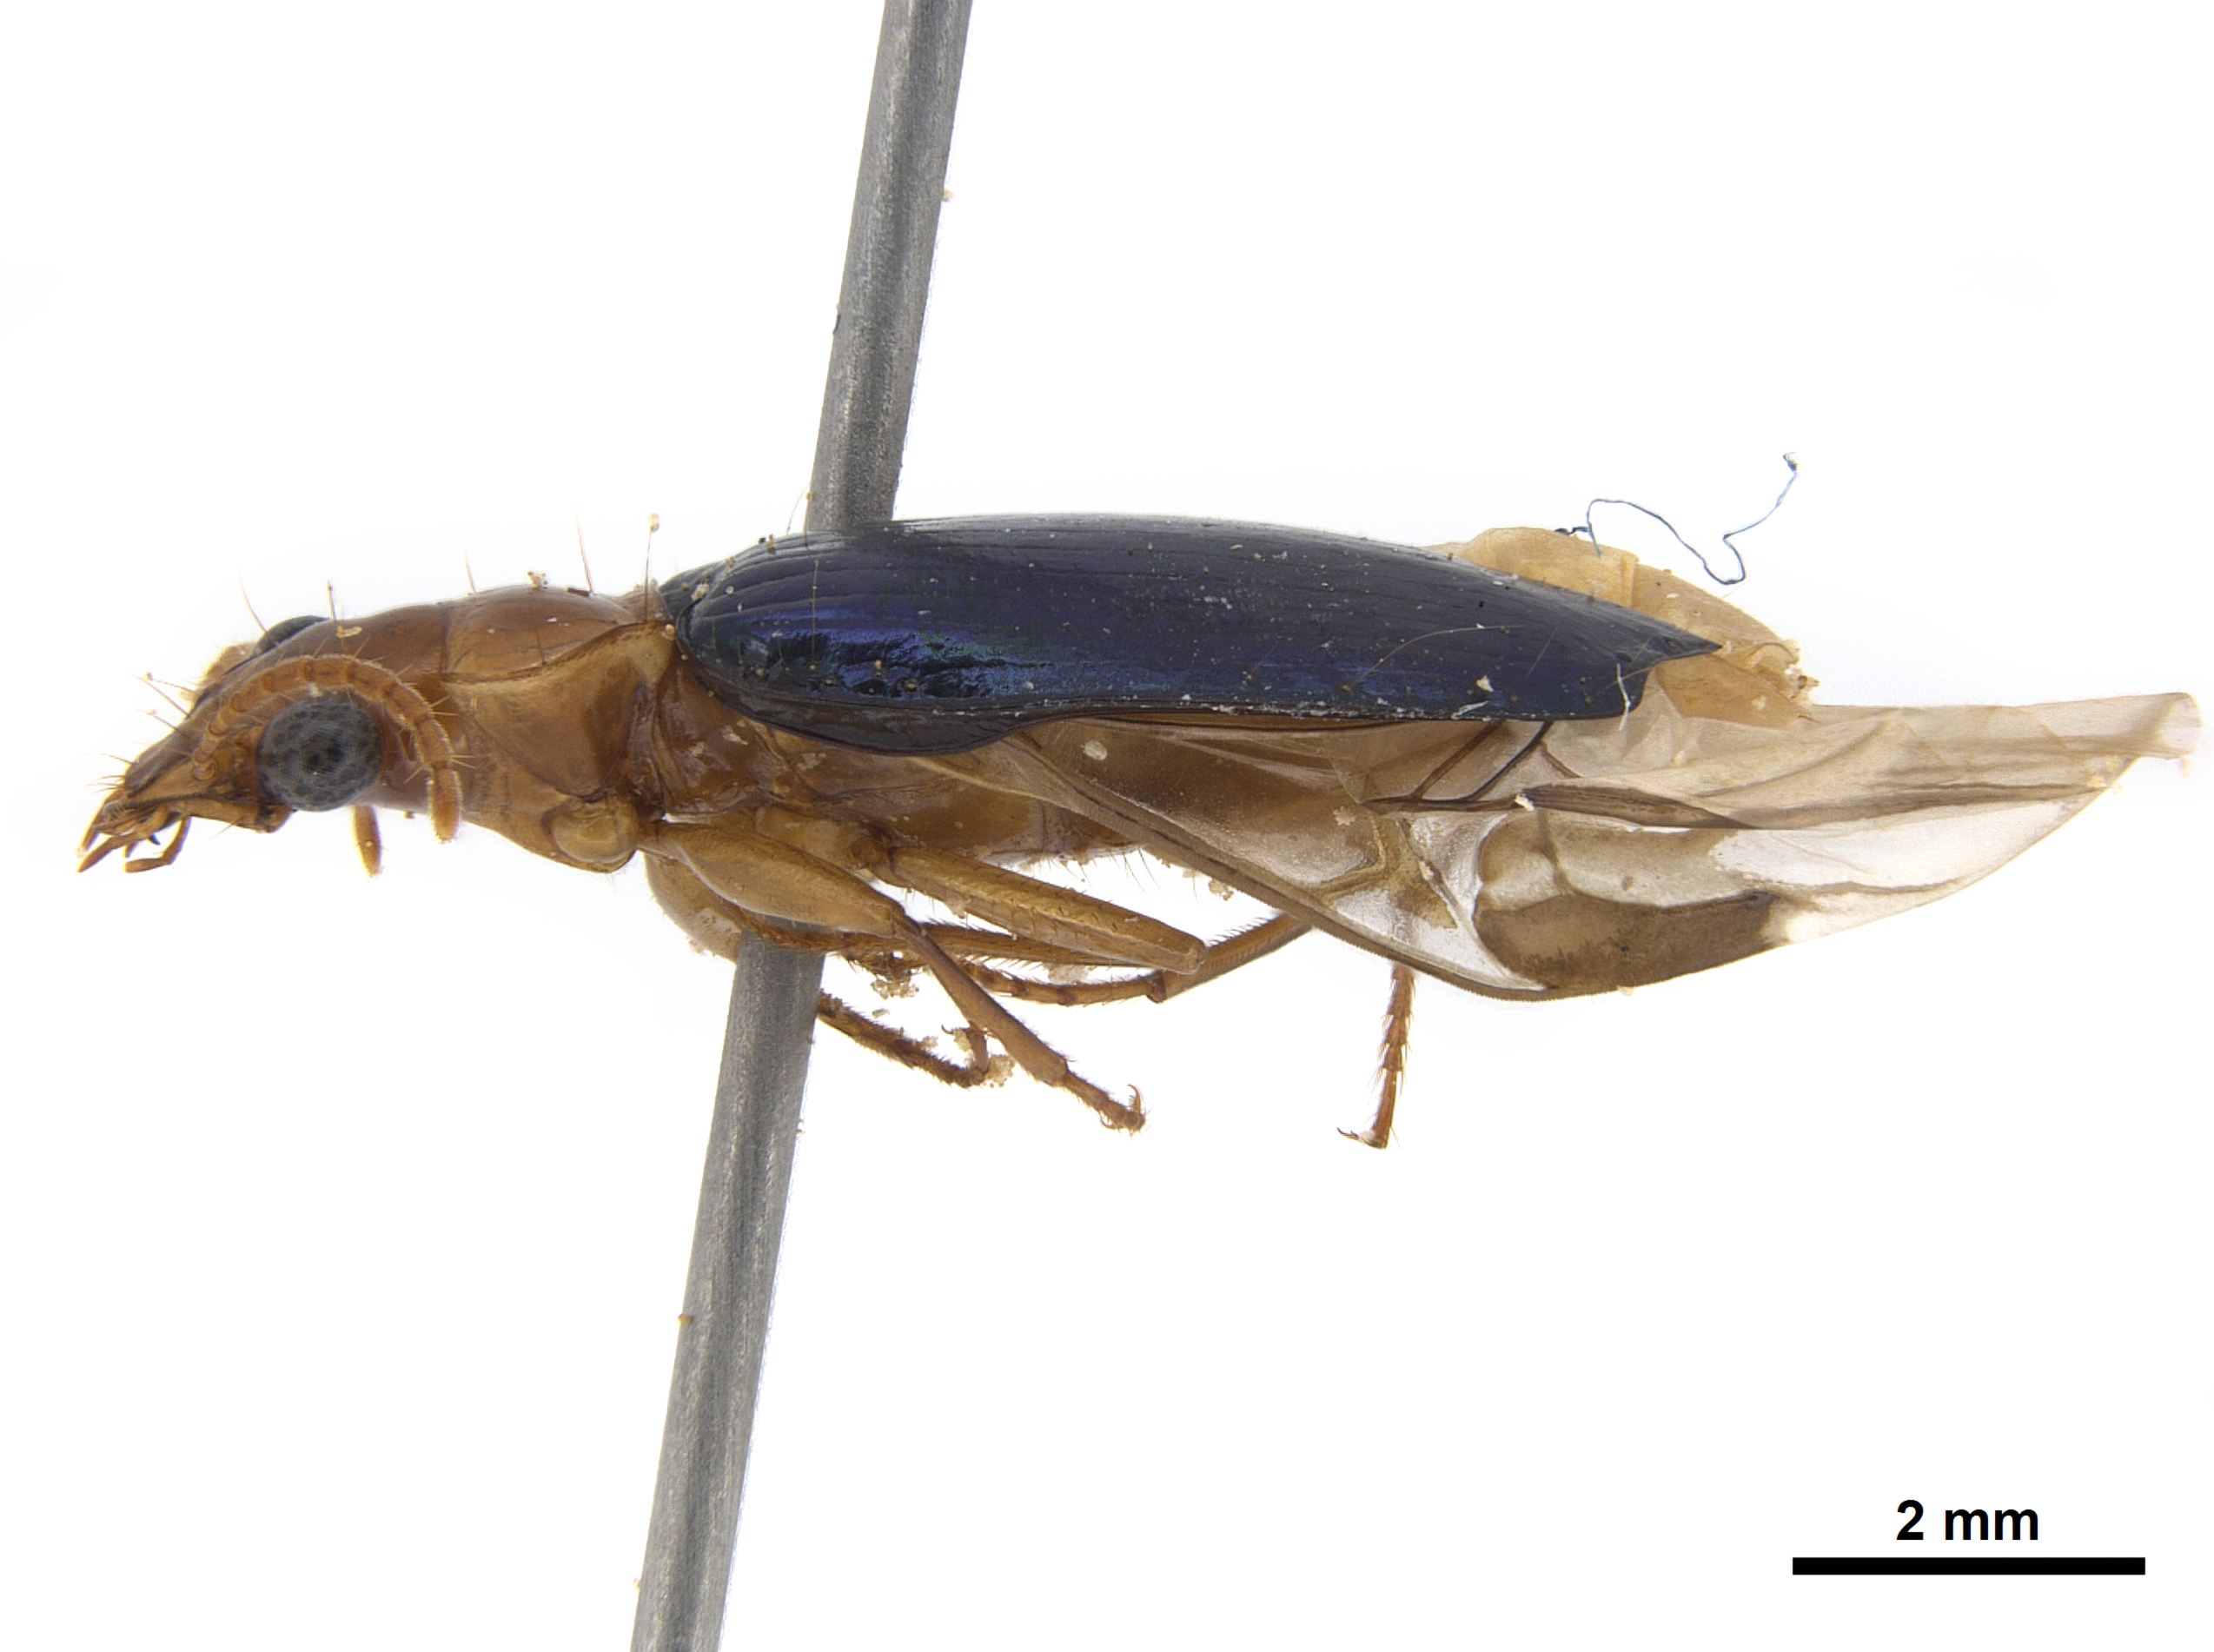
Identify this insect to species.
Lelis rutila
